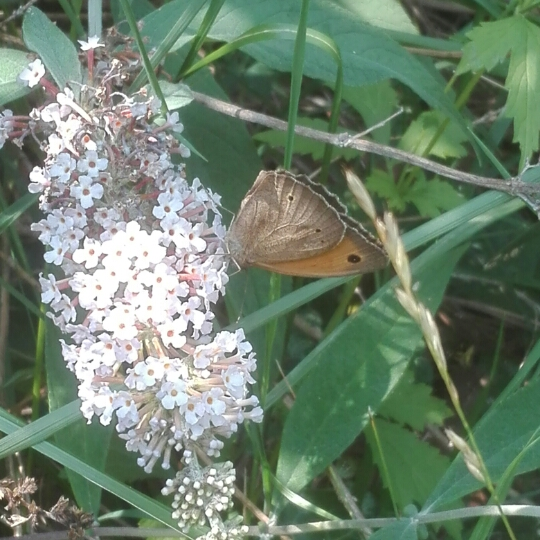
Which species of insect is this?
Maniola jurtina
